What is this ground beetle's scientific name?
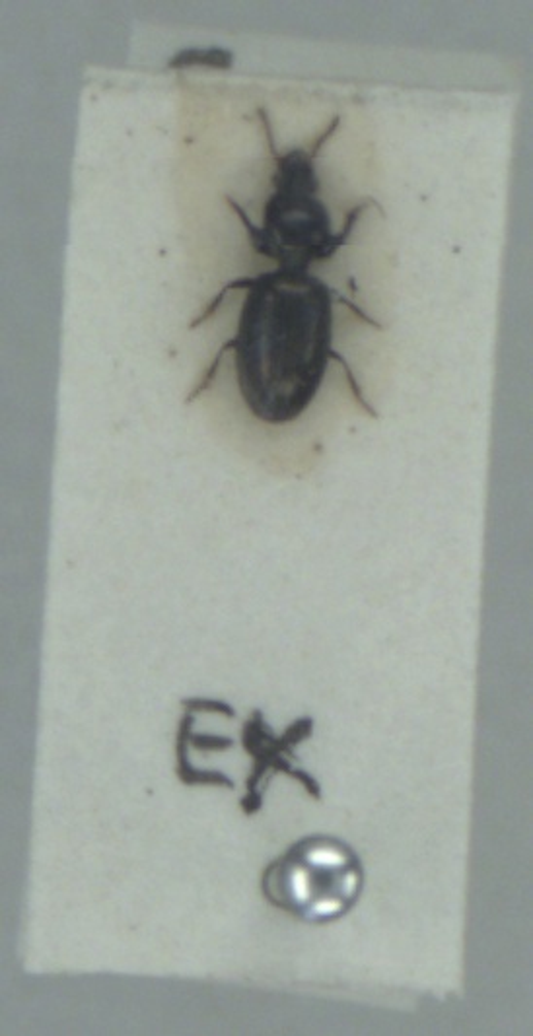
Dyschirius tristis
